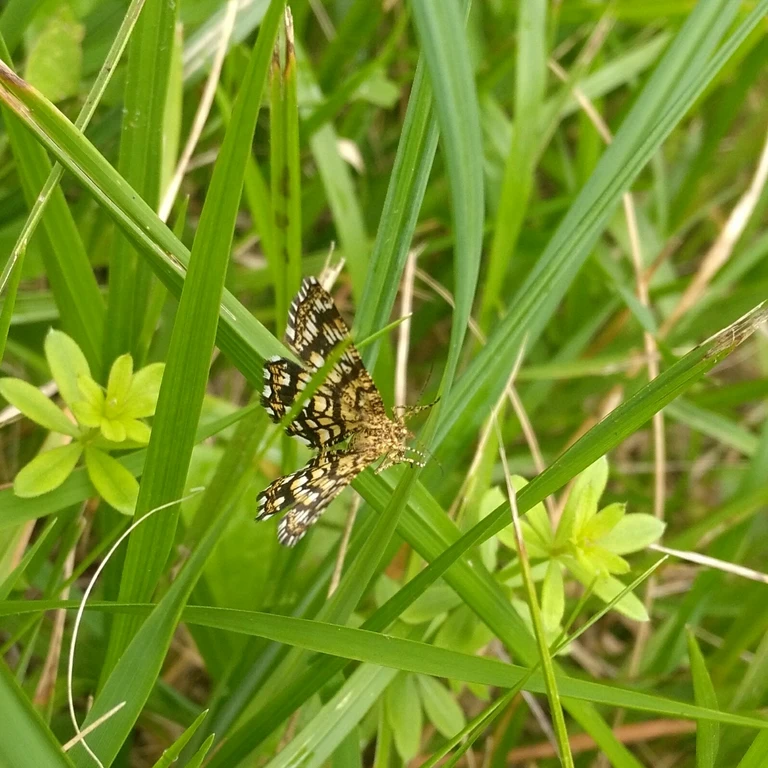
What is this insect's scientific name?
Chiasmia clathrata
